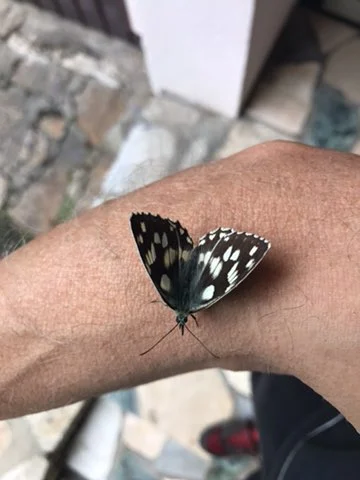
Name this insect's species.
Melanargia galathea
